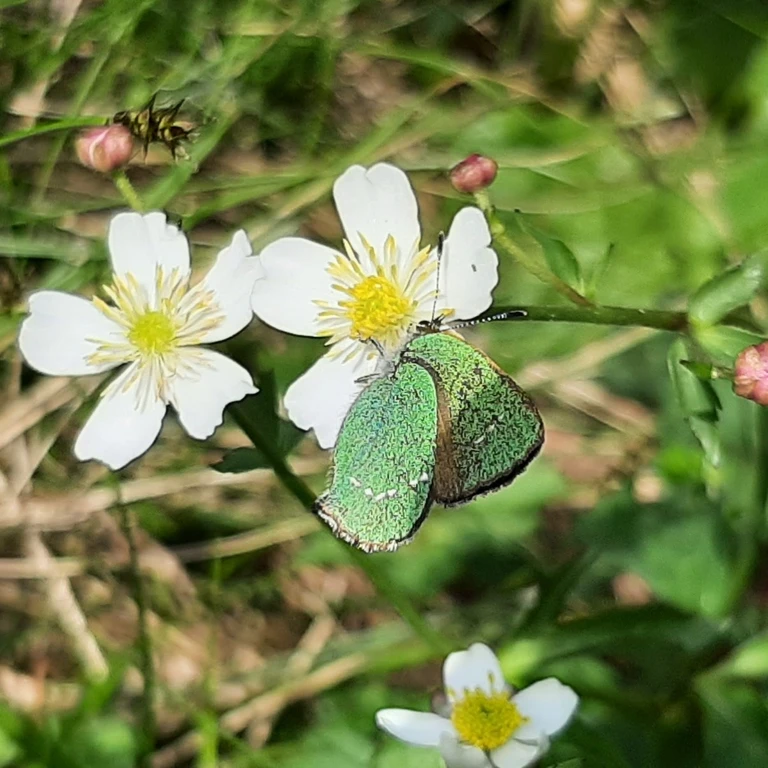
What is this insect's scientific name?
Callophrys rubi
